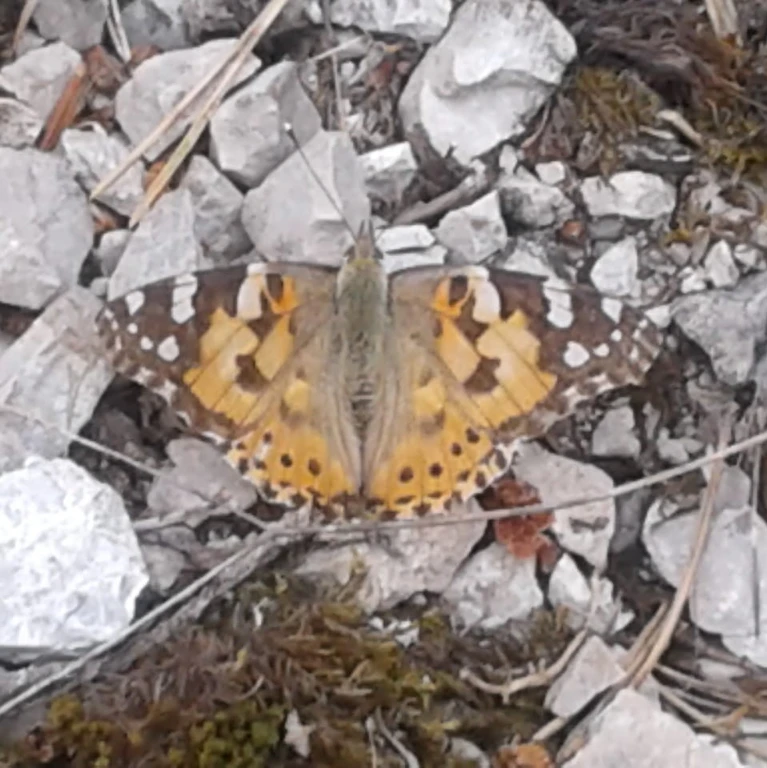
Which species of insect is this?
Vanessa cardui
